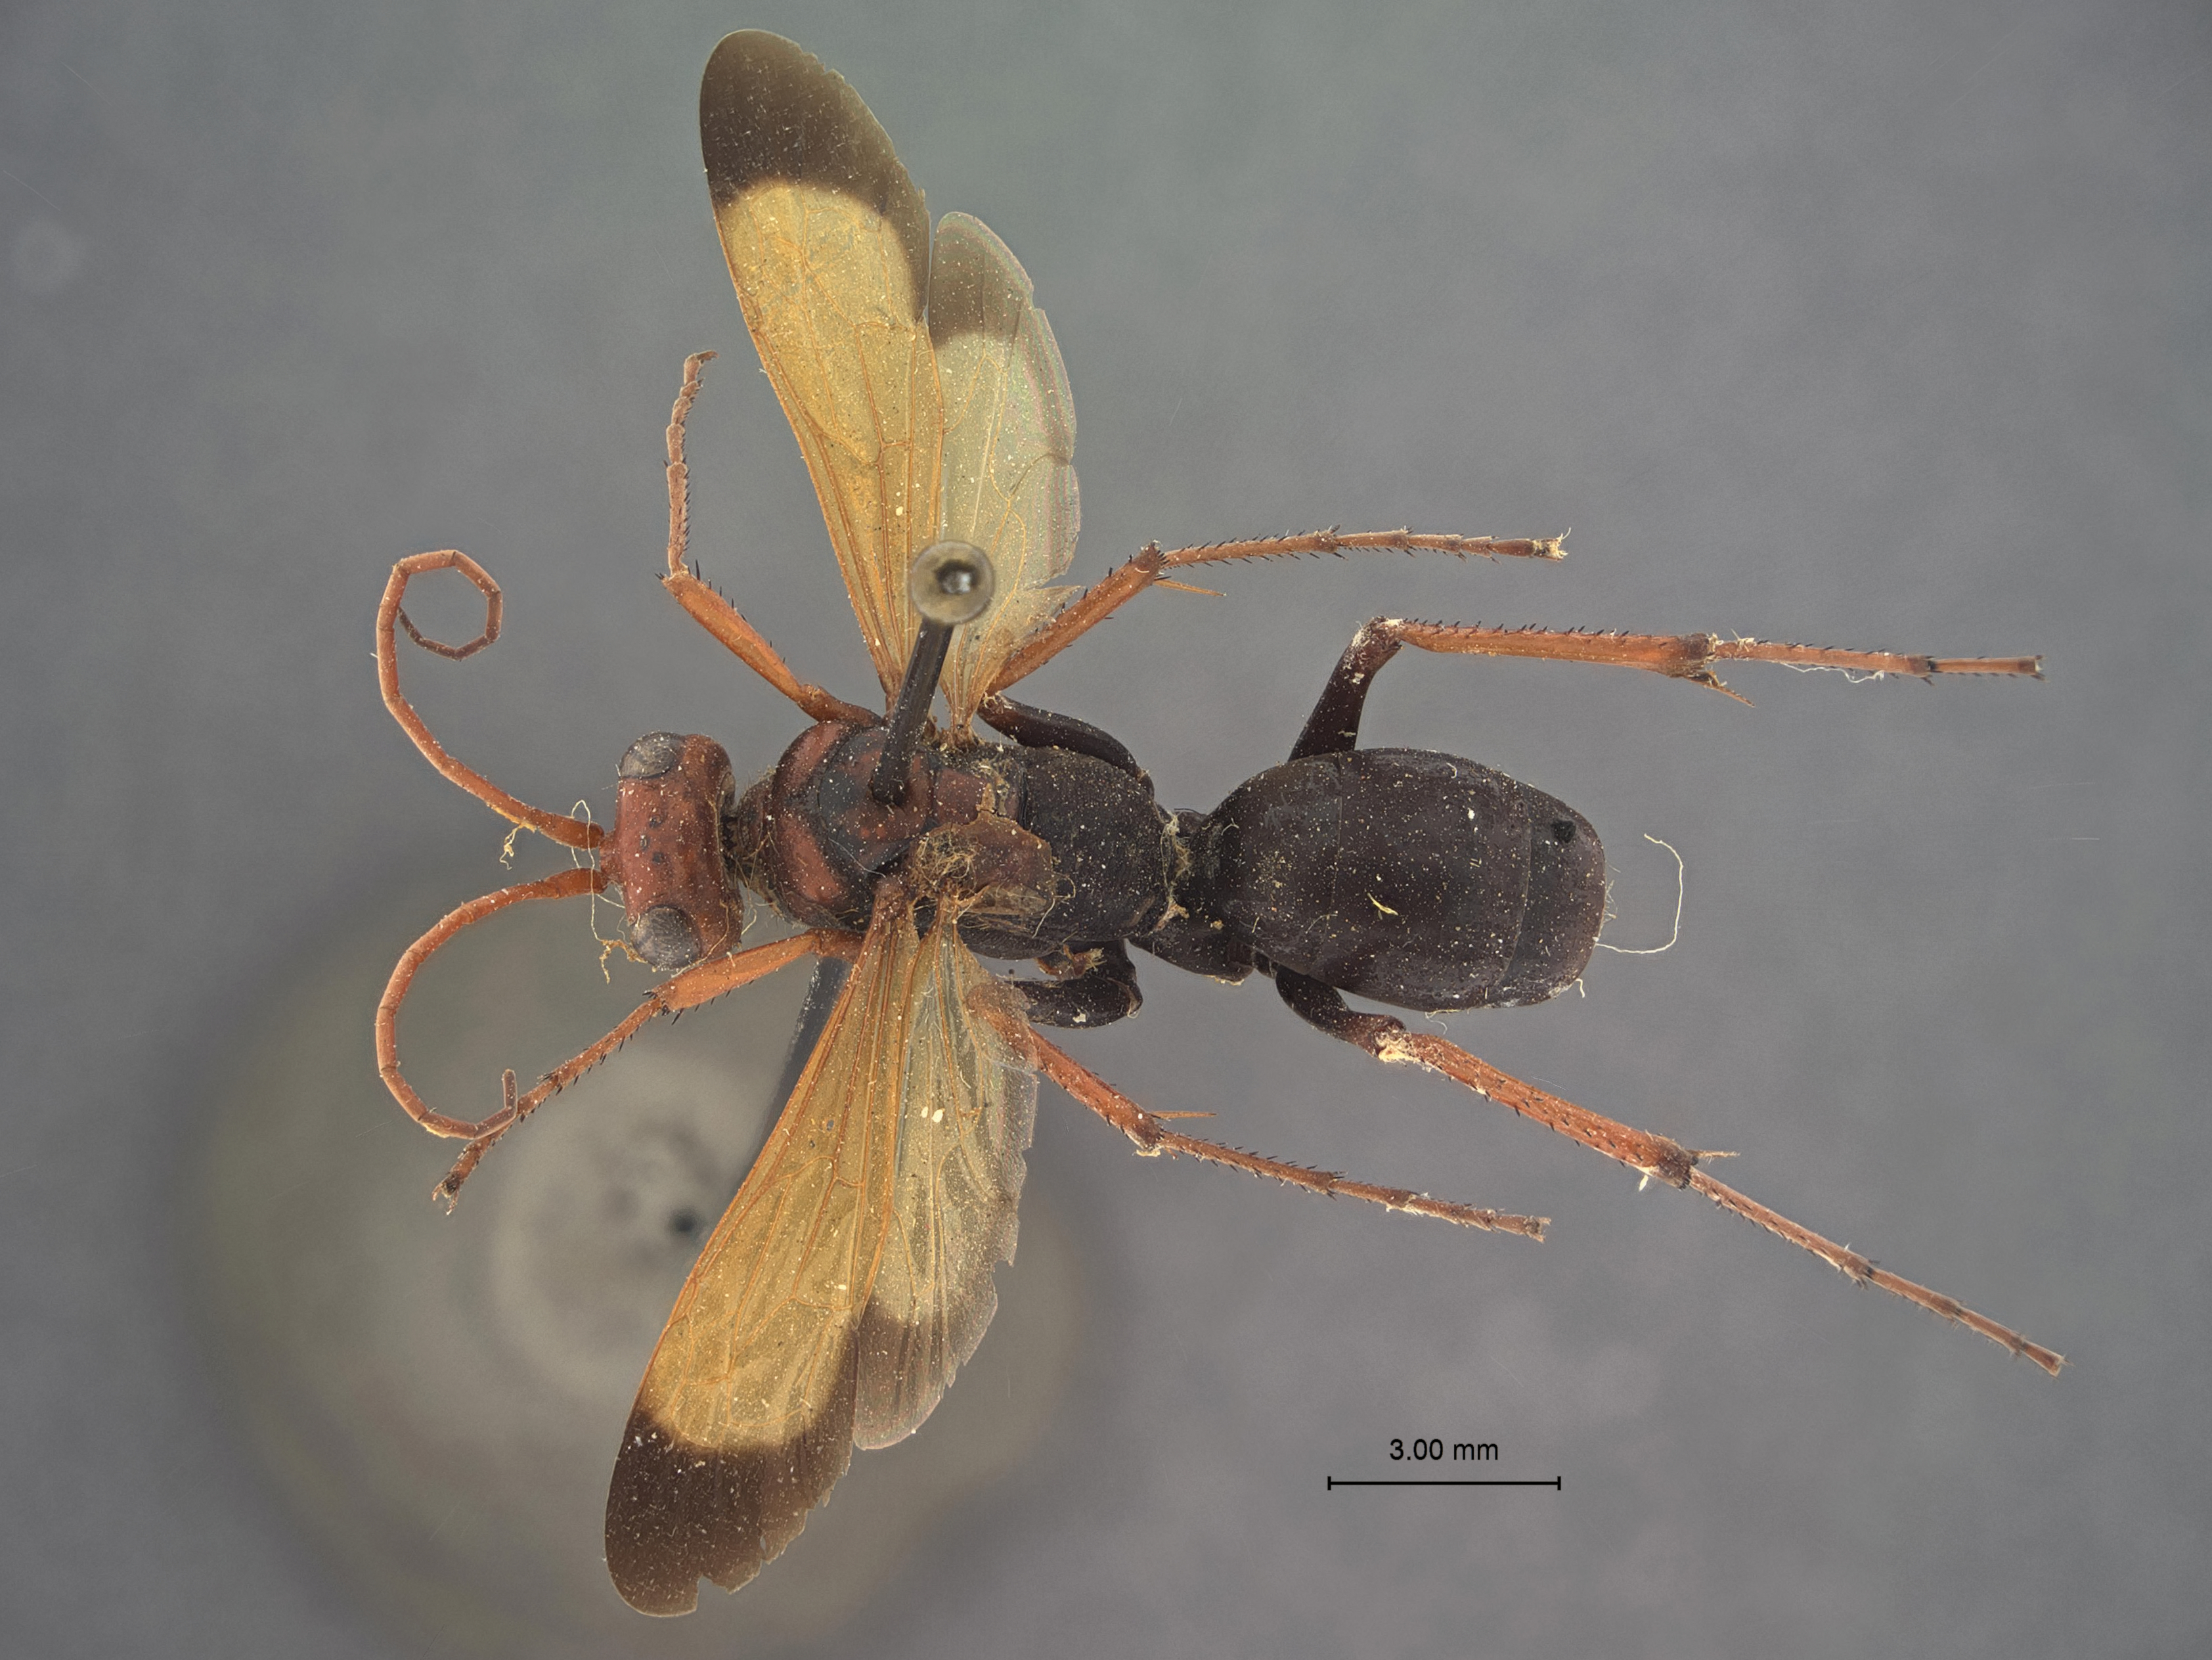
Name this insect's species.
Cryptochilus minor
